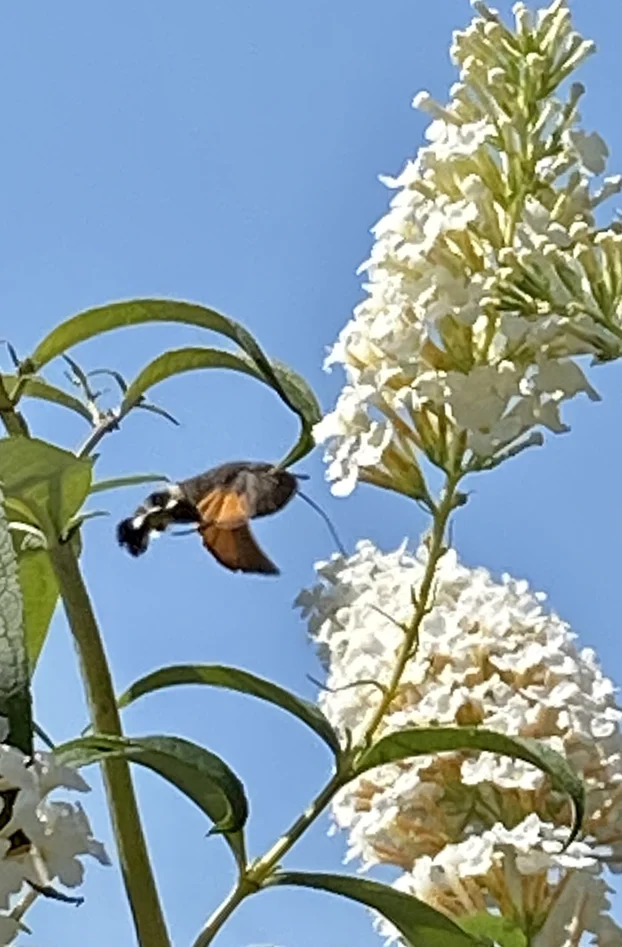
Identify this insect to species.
Macroglossum stellatarum
